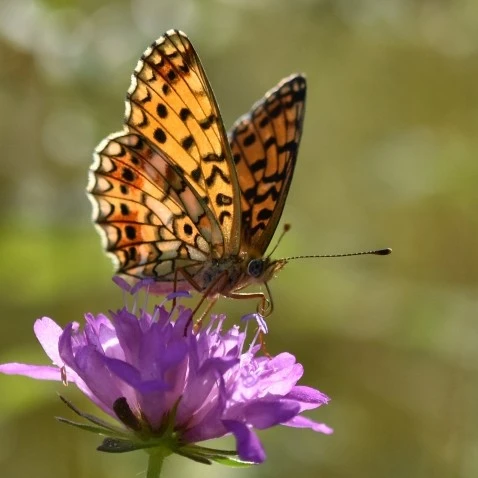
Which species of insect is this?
Boloria selene
